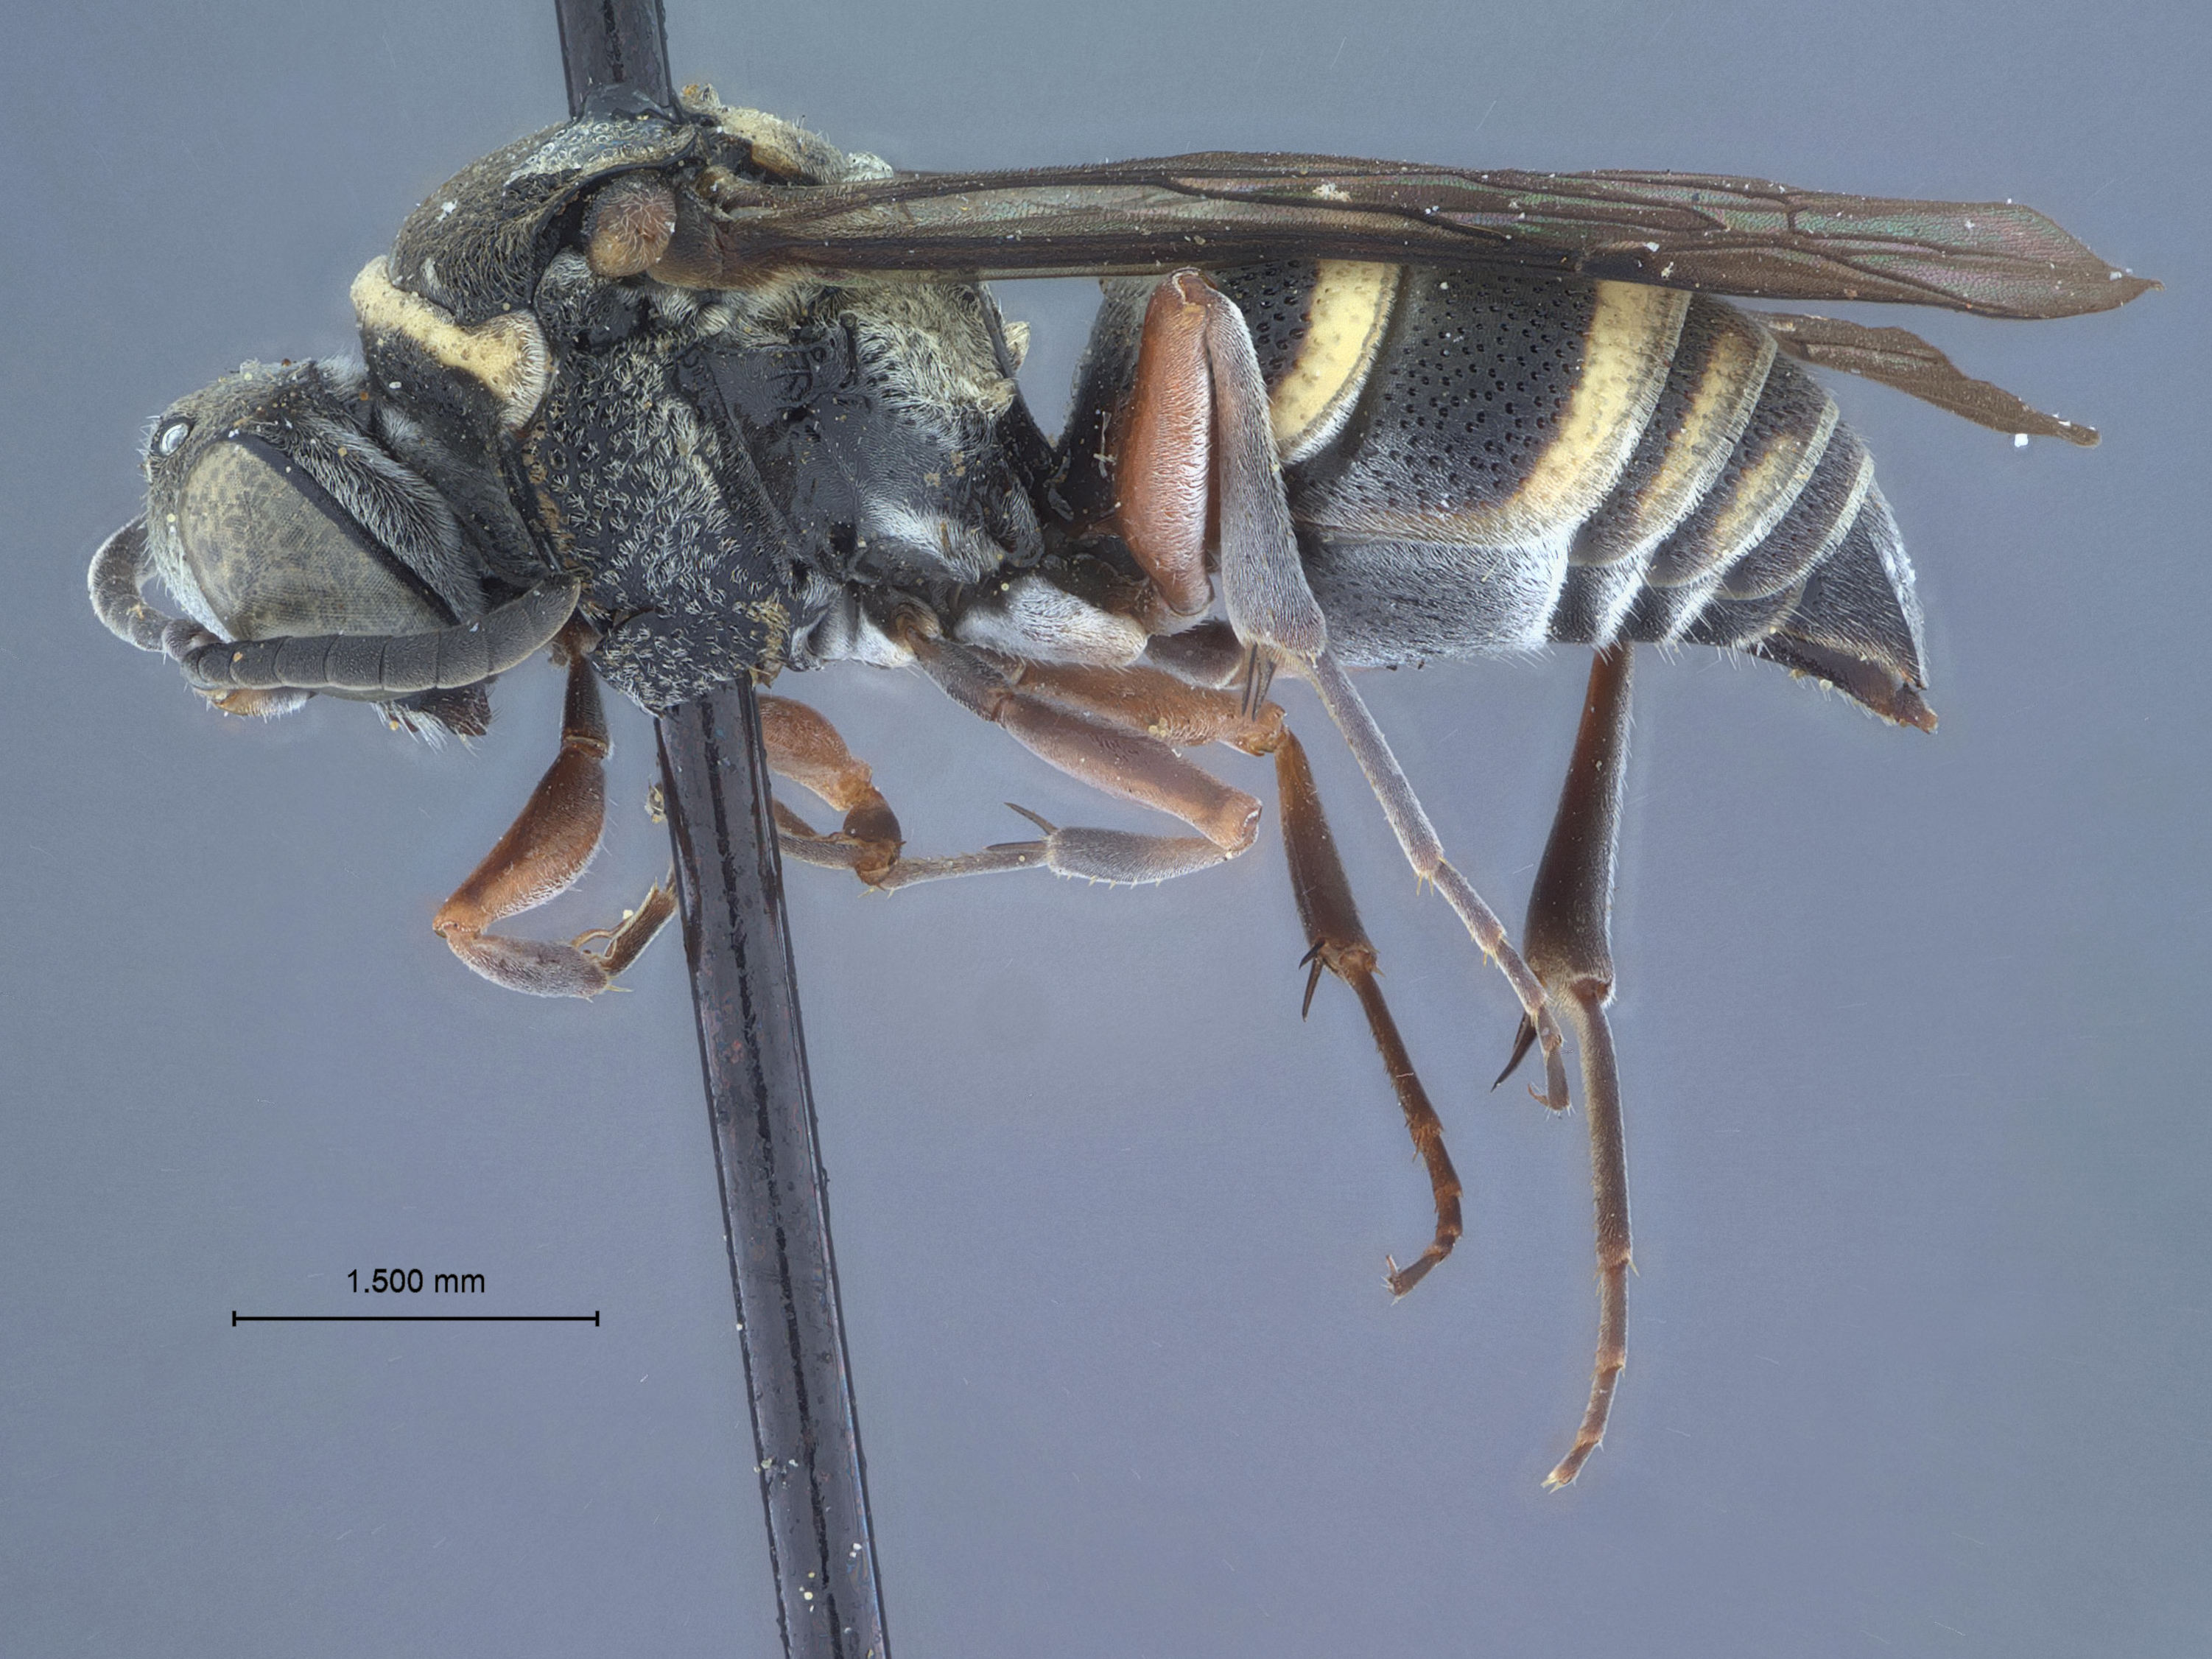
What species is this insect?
Brachystegus guatemalensis
